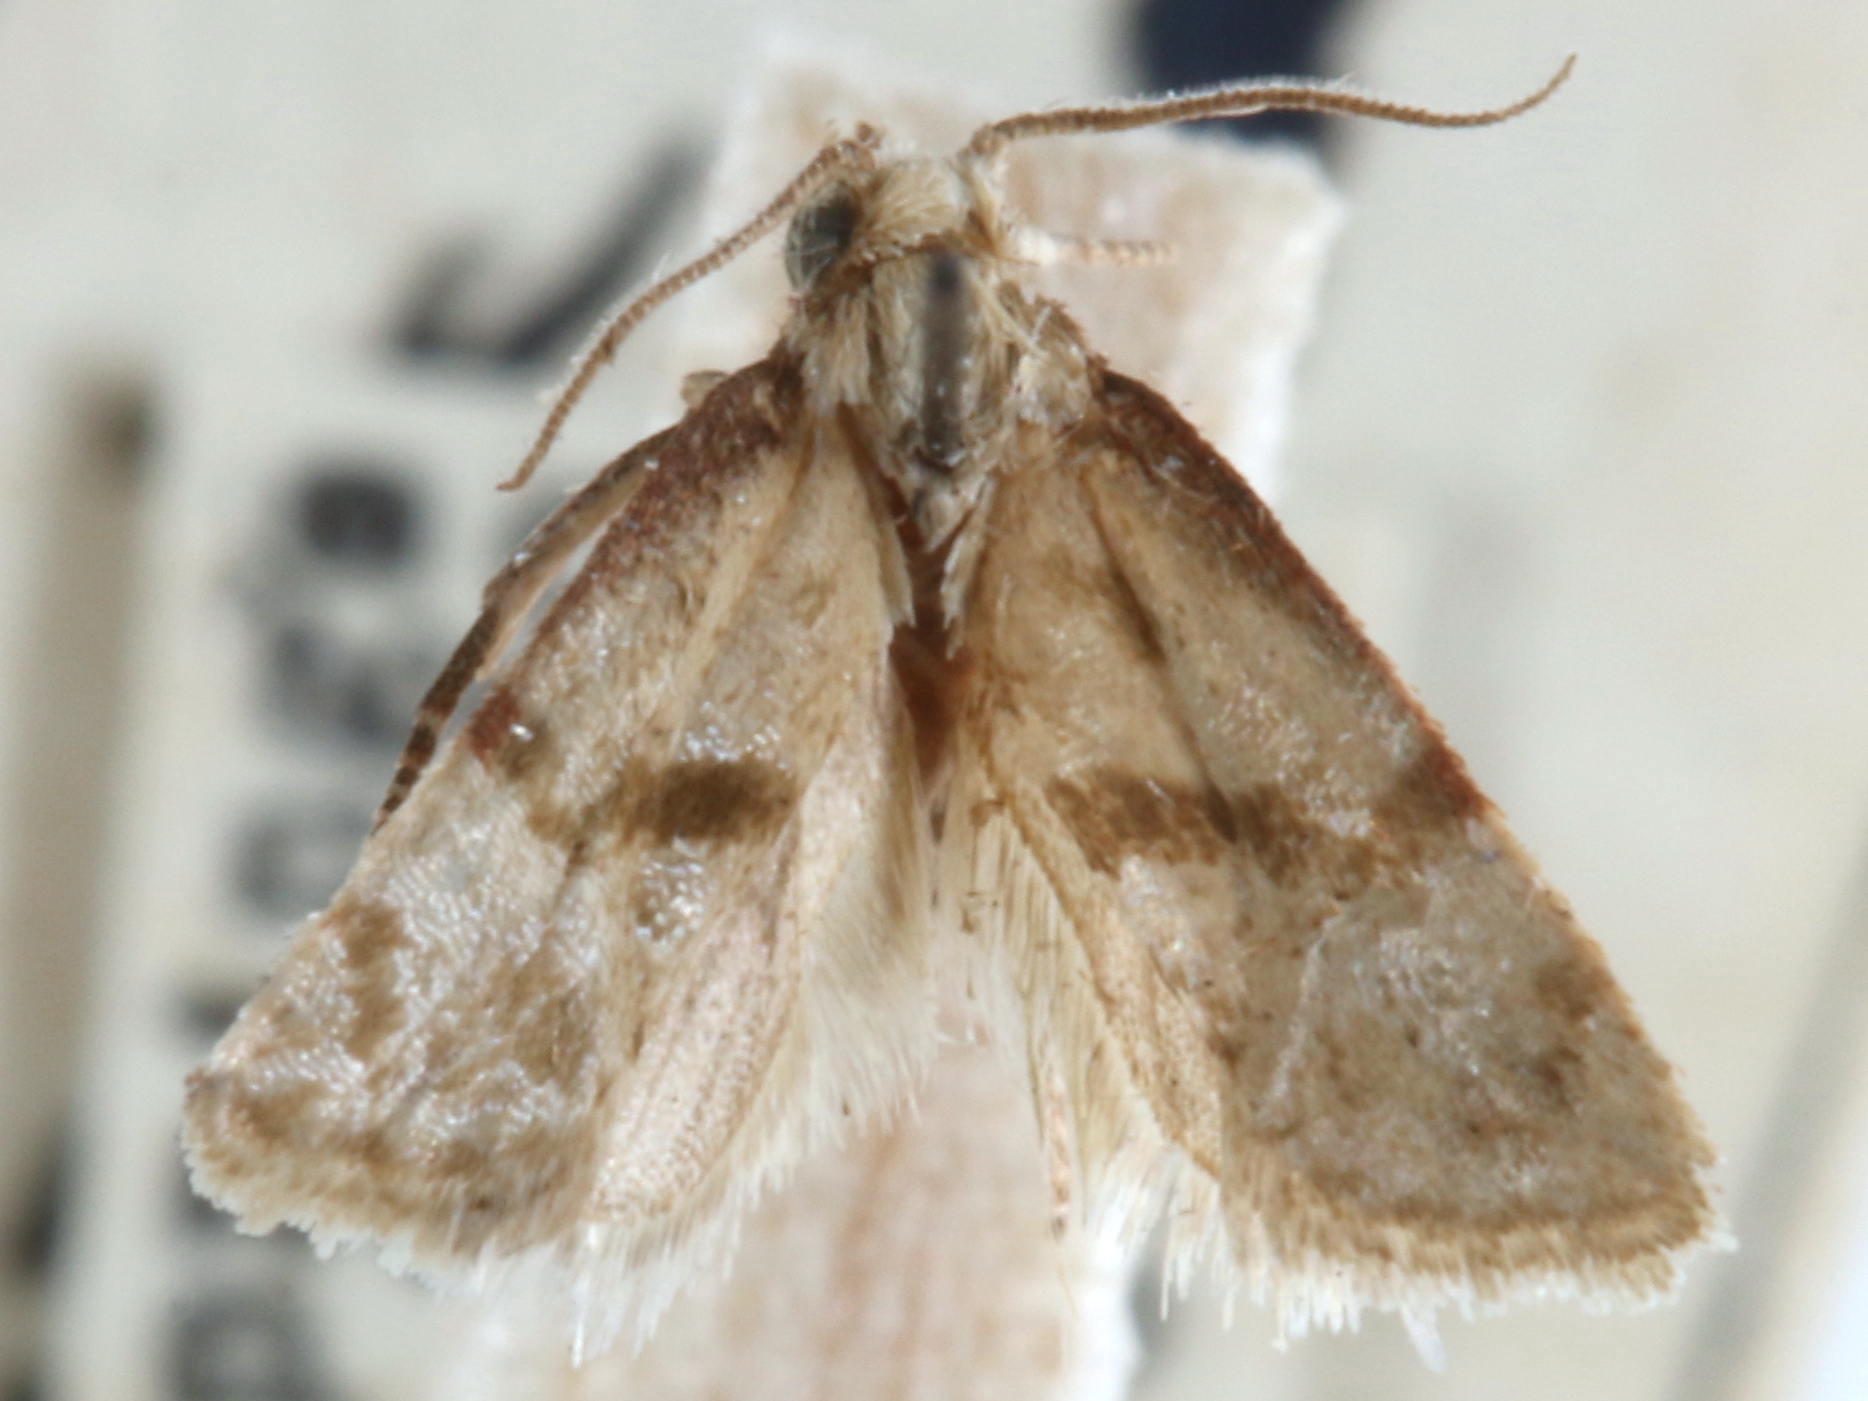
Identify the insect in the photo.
Phalonidia subolivacea
